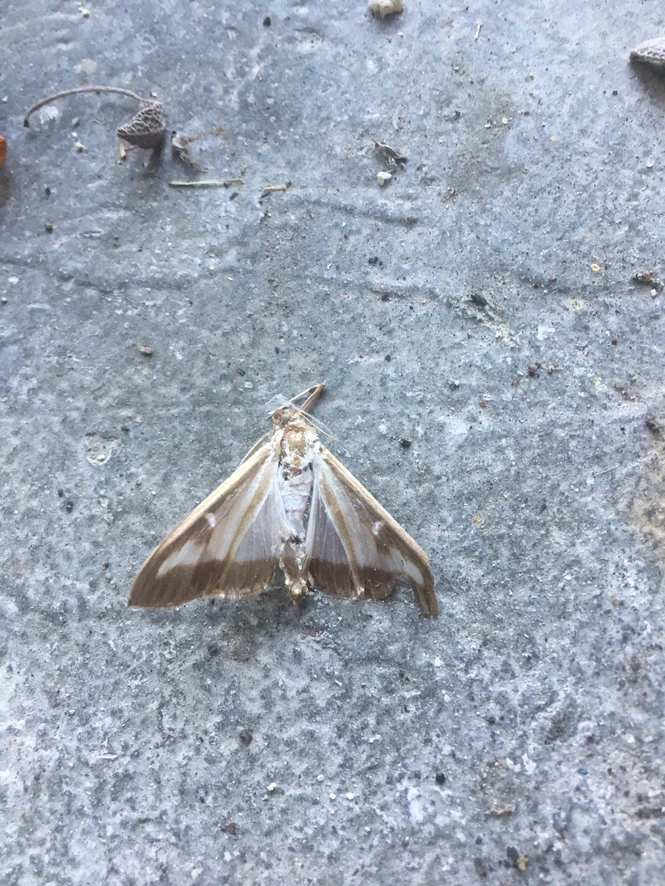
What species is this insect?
Cydalima perspectalis
